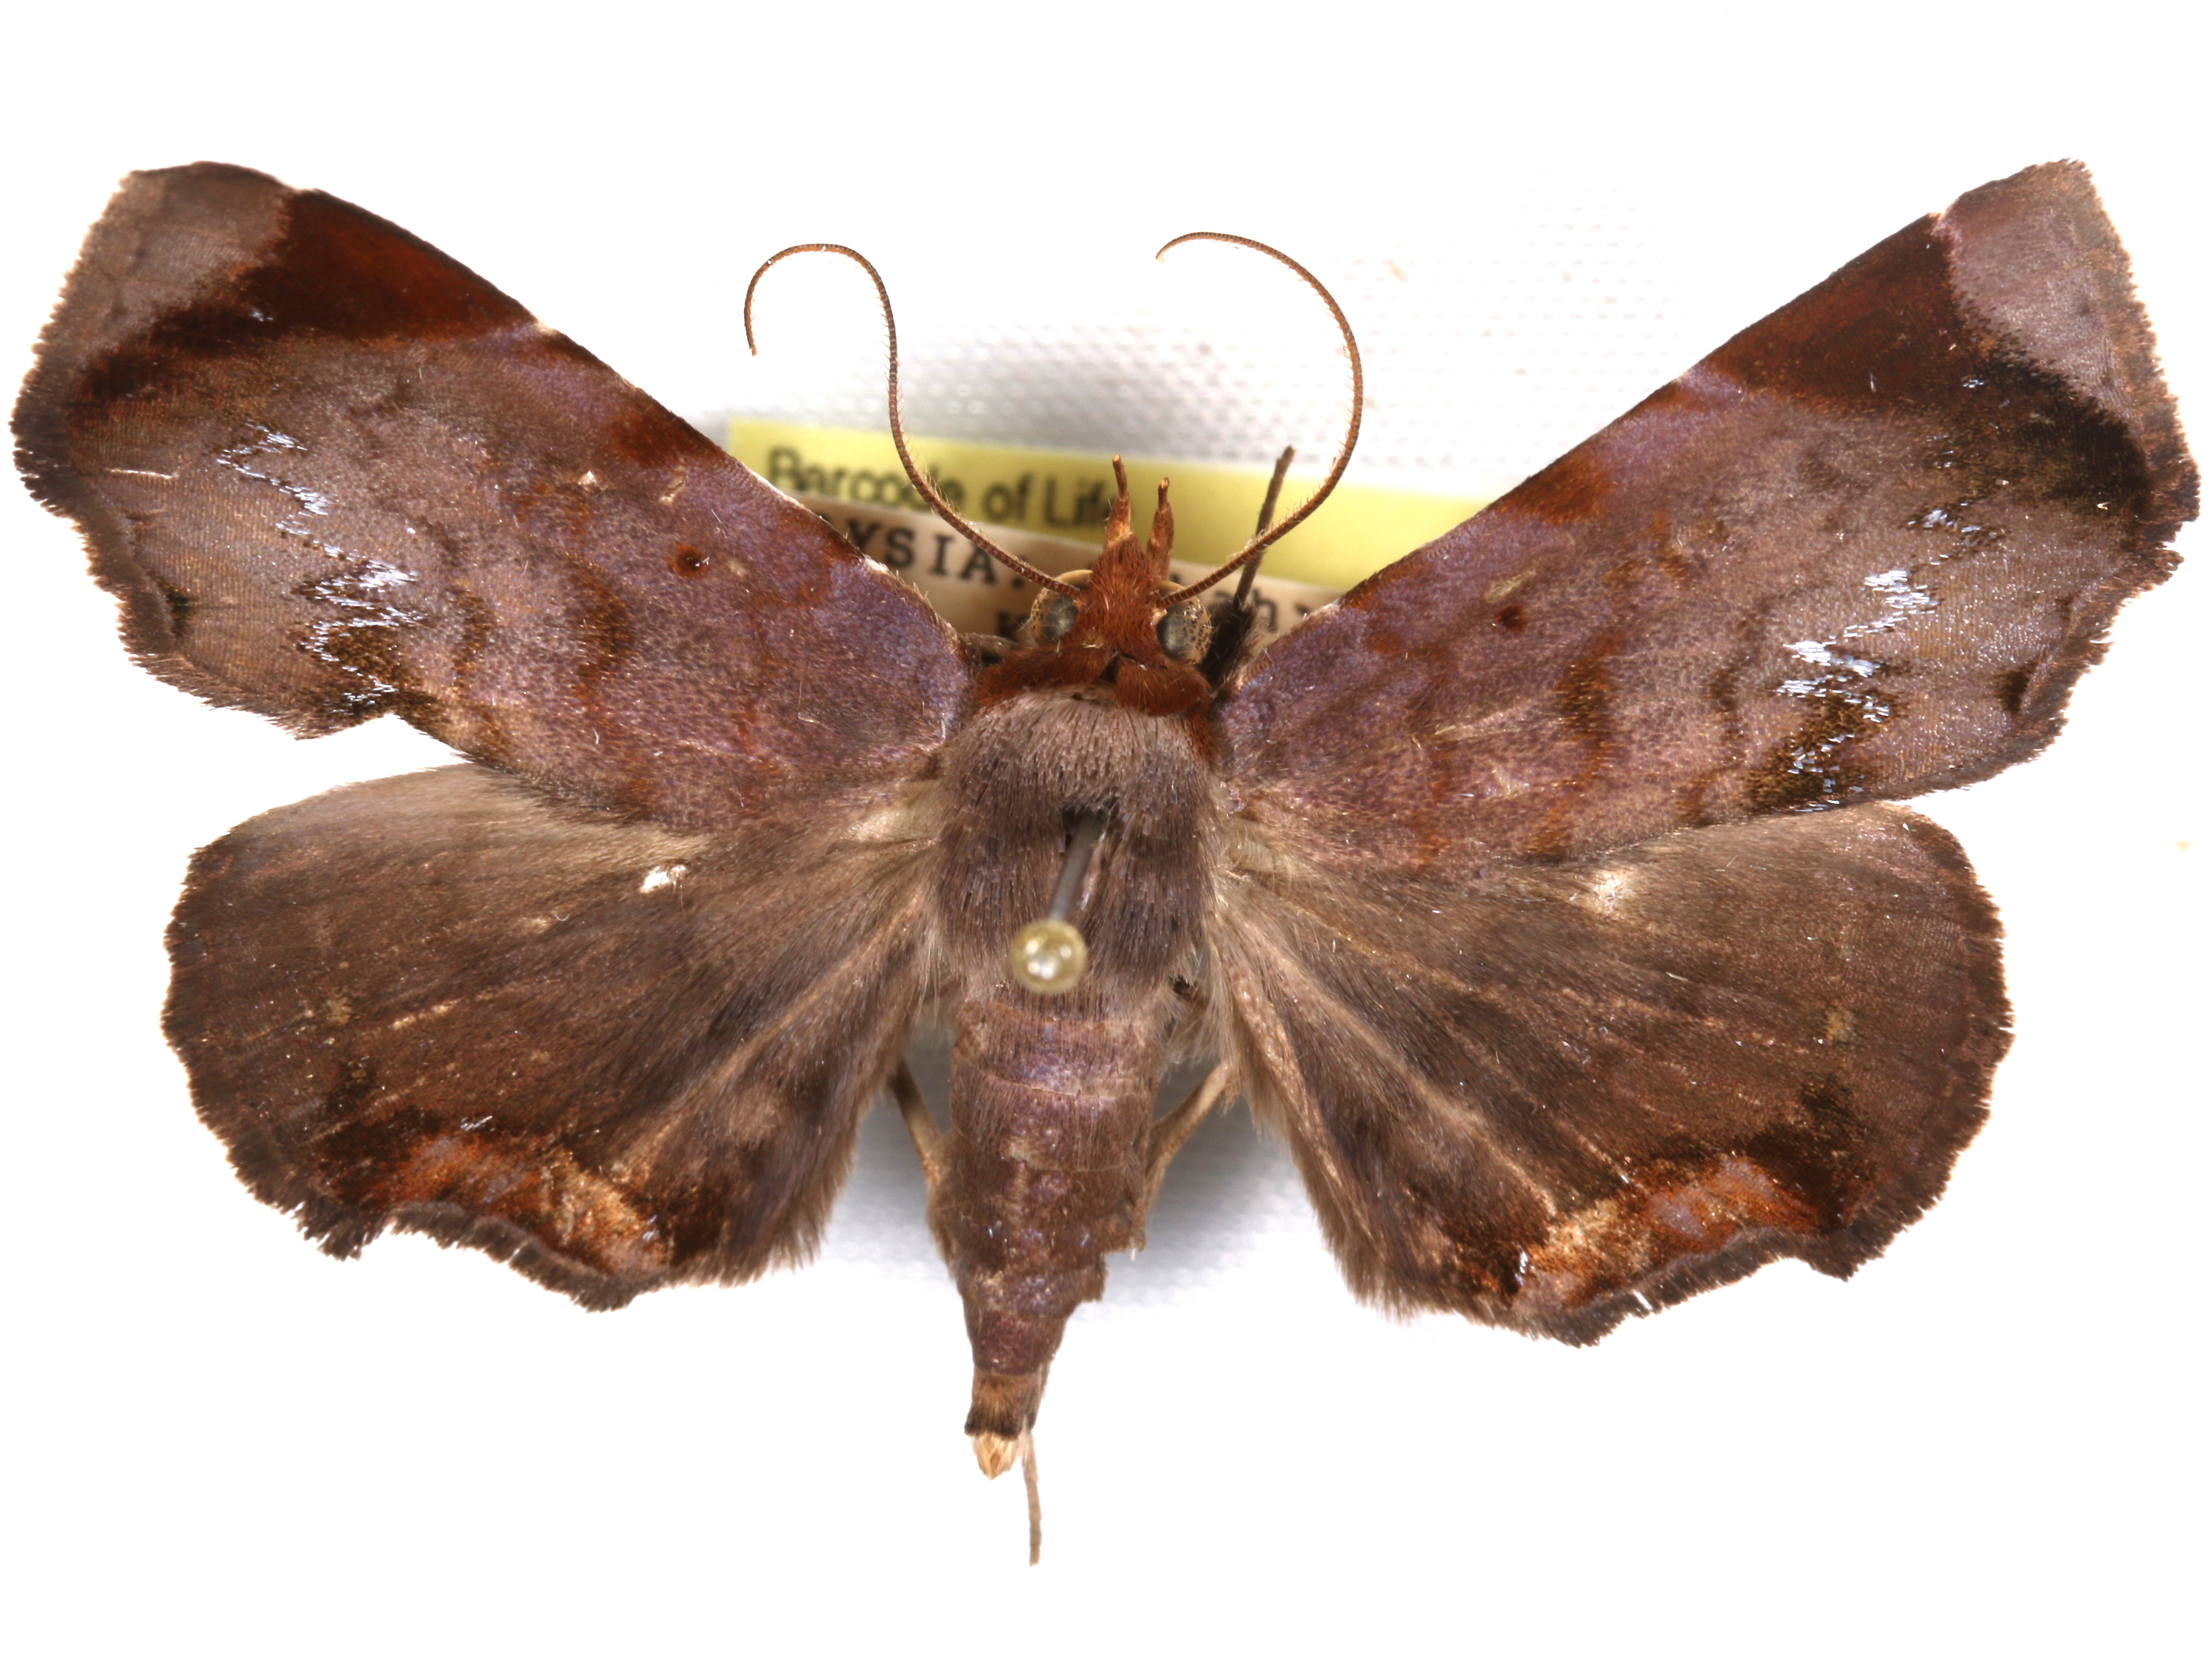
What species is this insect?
Mecodina albodentata
